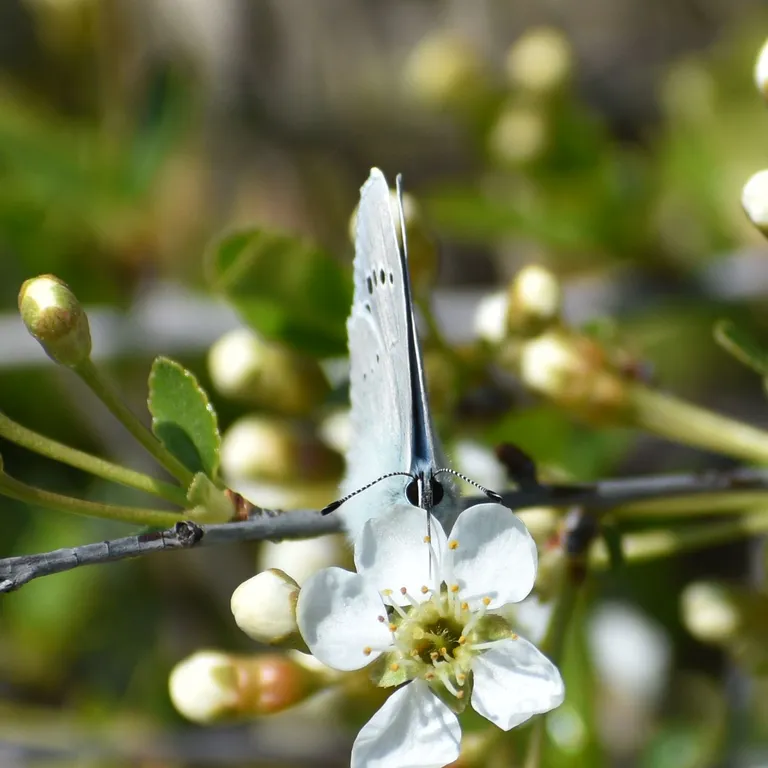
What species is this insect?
Glaucopsyche alexis
